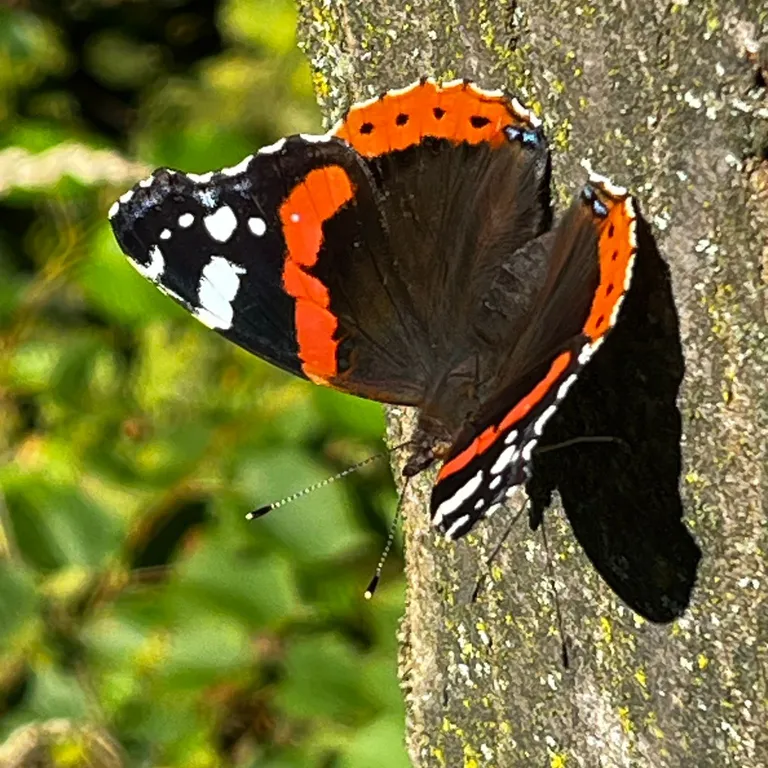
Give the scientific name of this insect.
Vanessa atalanta
